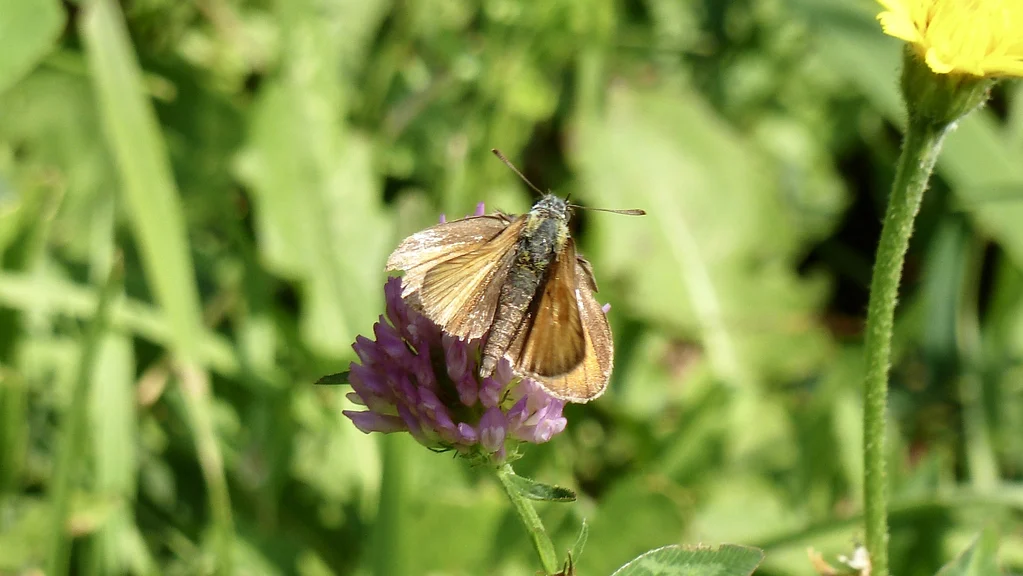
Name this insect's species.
Thymelicus sylvestris
